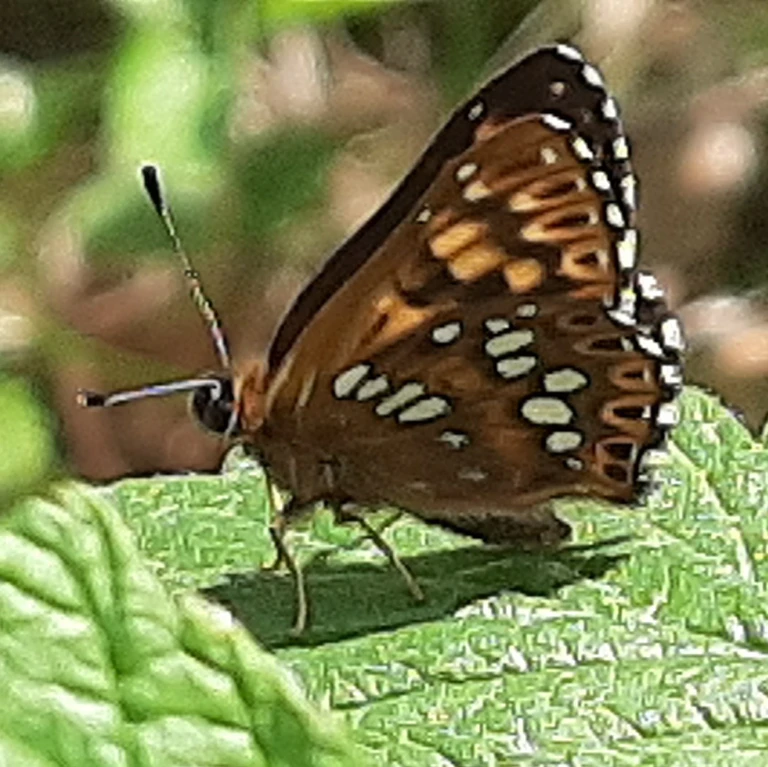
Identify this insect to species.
Hamearis lucina
